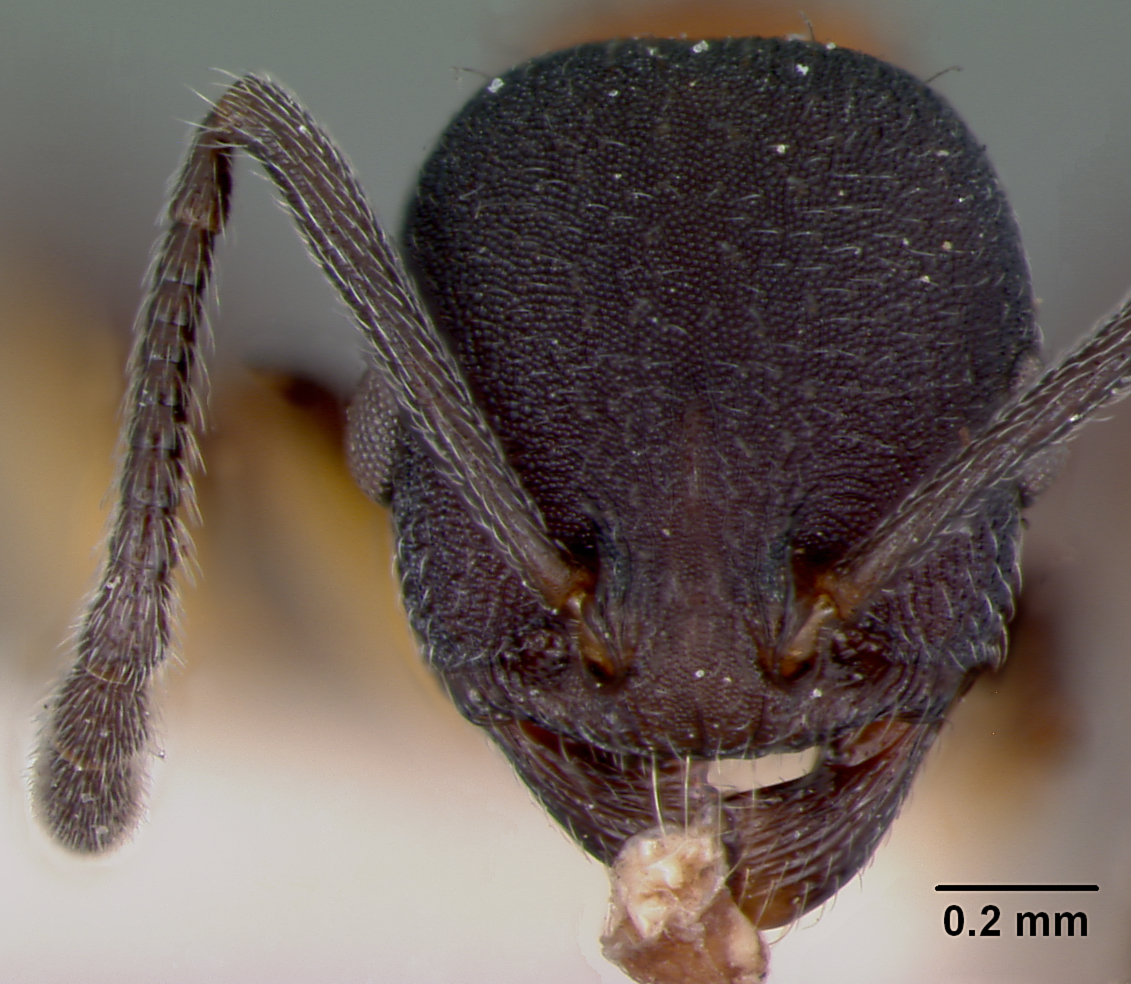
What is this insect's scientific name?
Macromischa isabellae
